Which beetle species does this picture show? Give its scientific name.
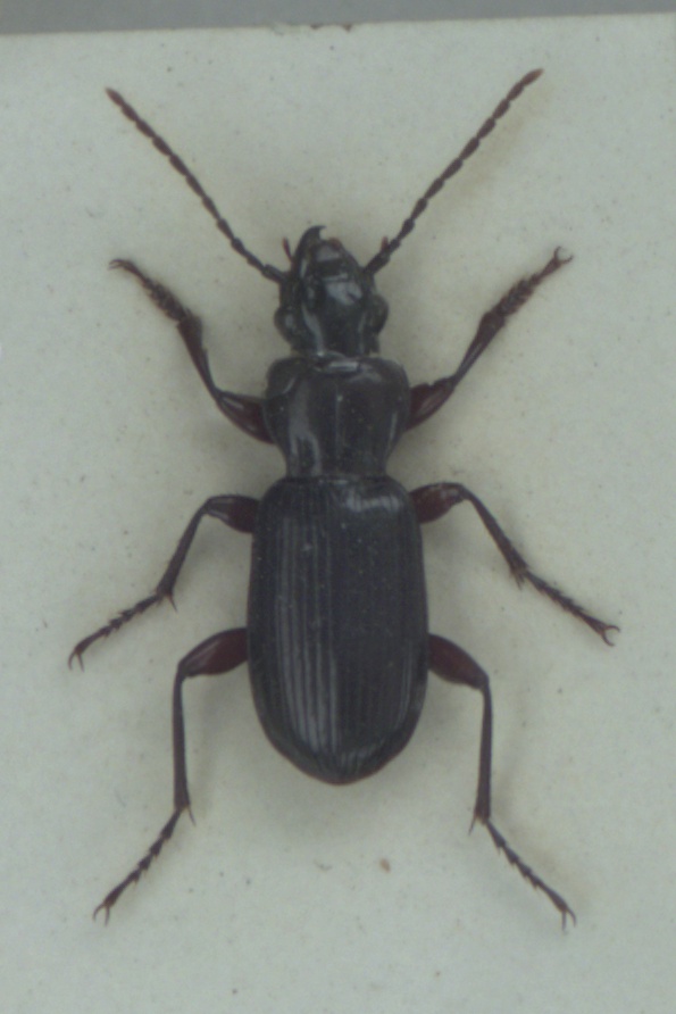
Pterostichus macer
